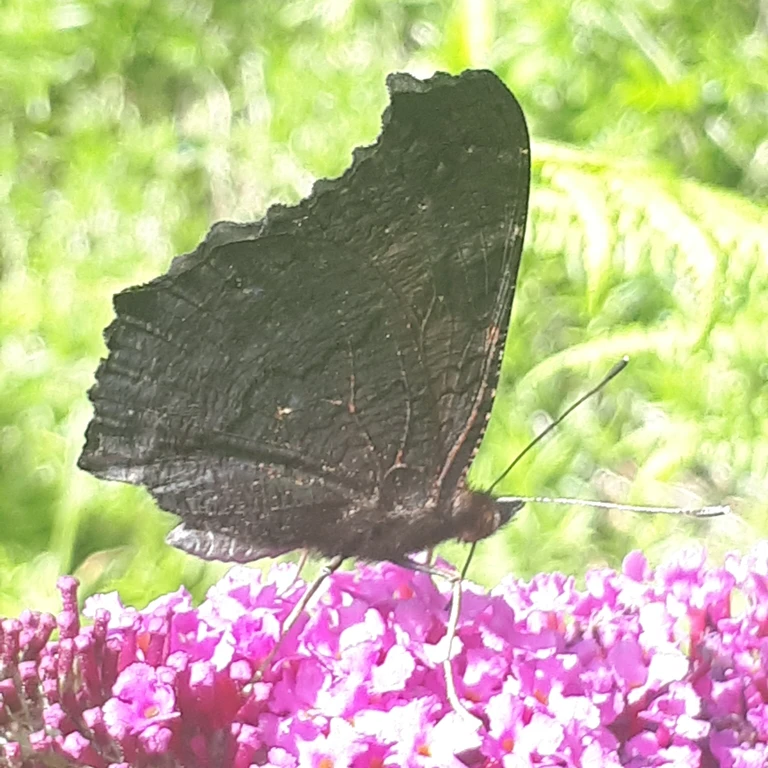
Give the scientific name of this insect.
Aglais io
